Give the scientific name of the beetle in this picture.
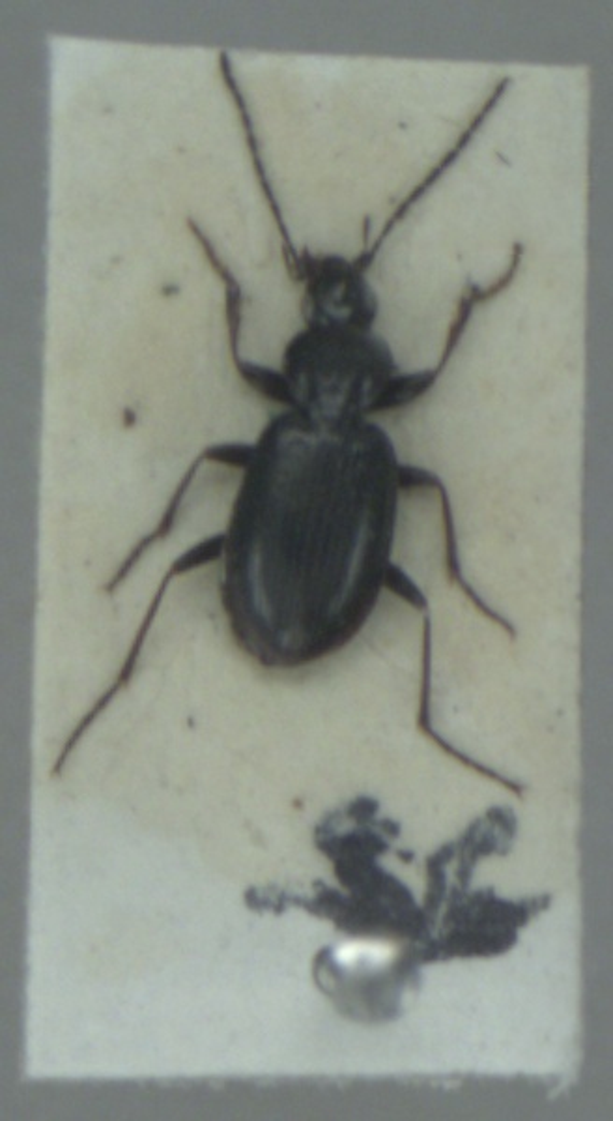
Agonum fuliginosum
